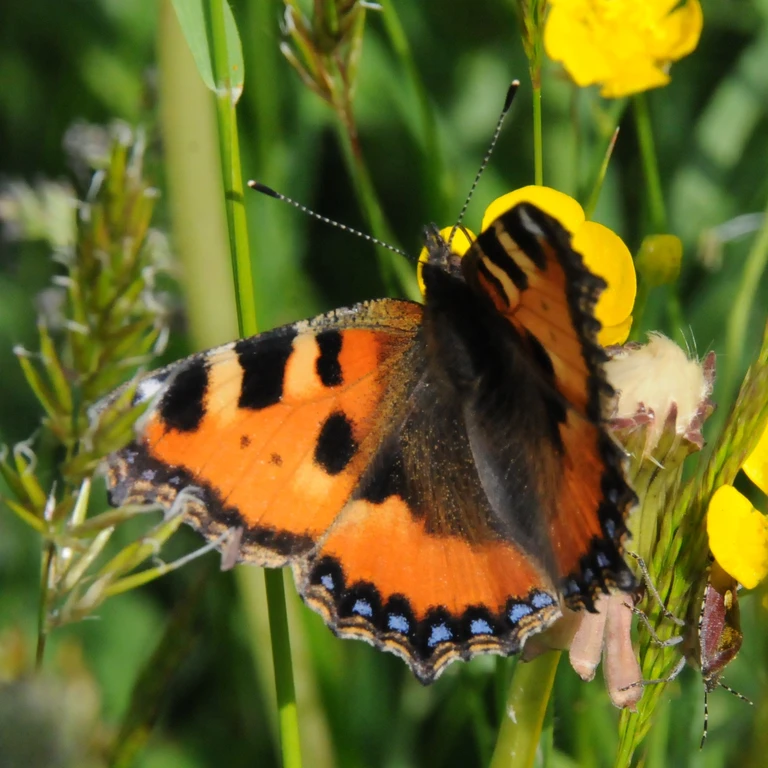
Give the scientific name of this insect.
Aglais urticae
